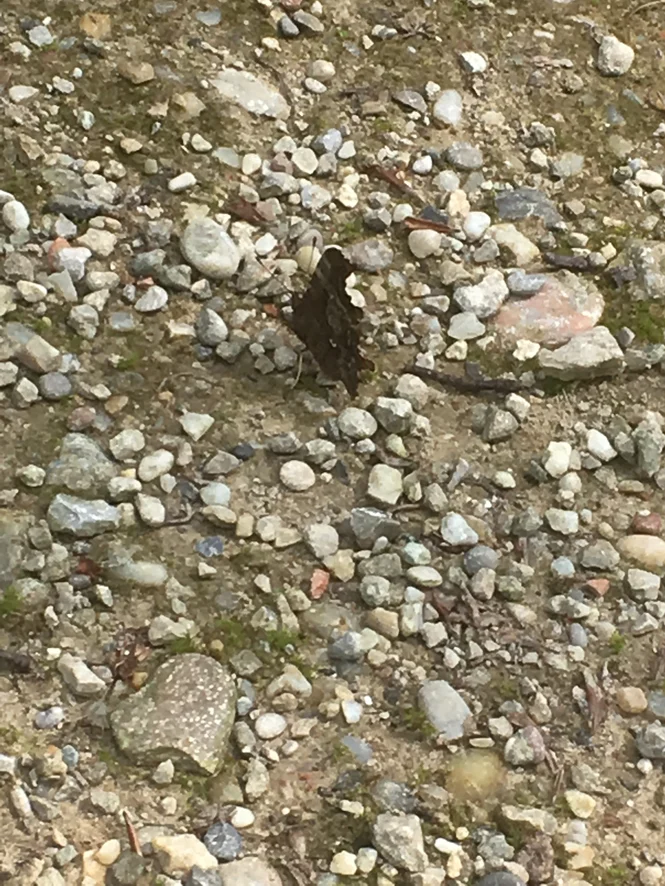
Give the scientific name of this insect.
Polygonia c-album
